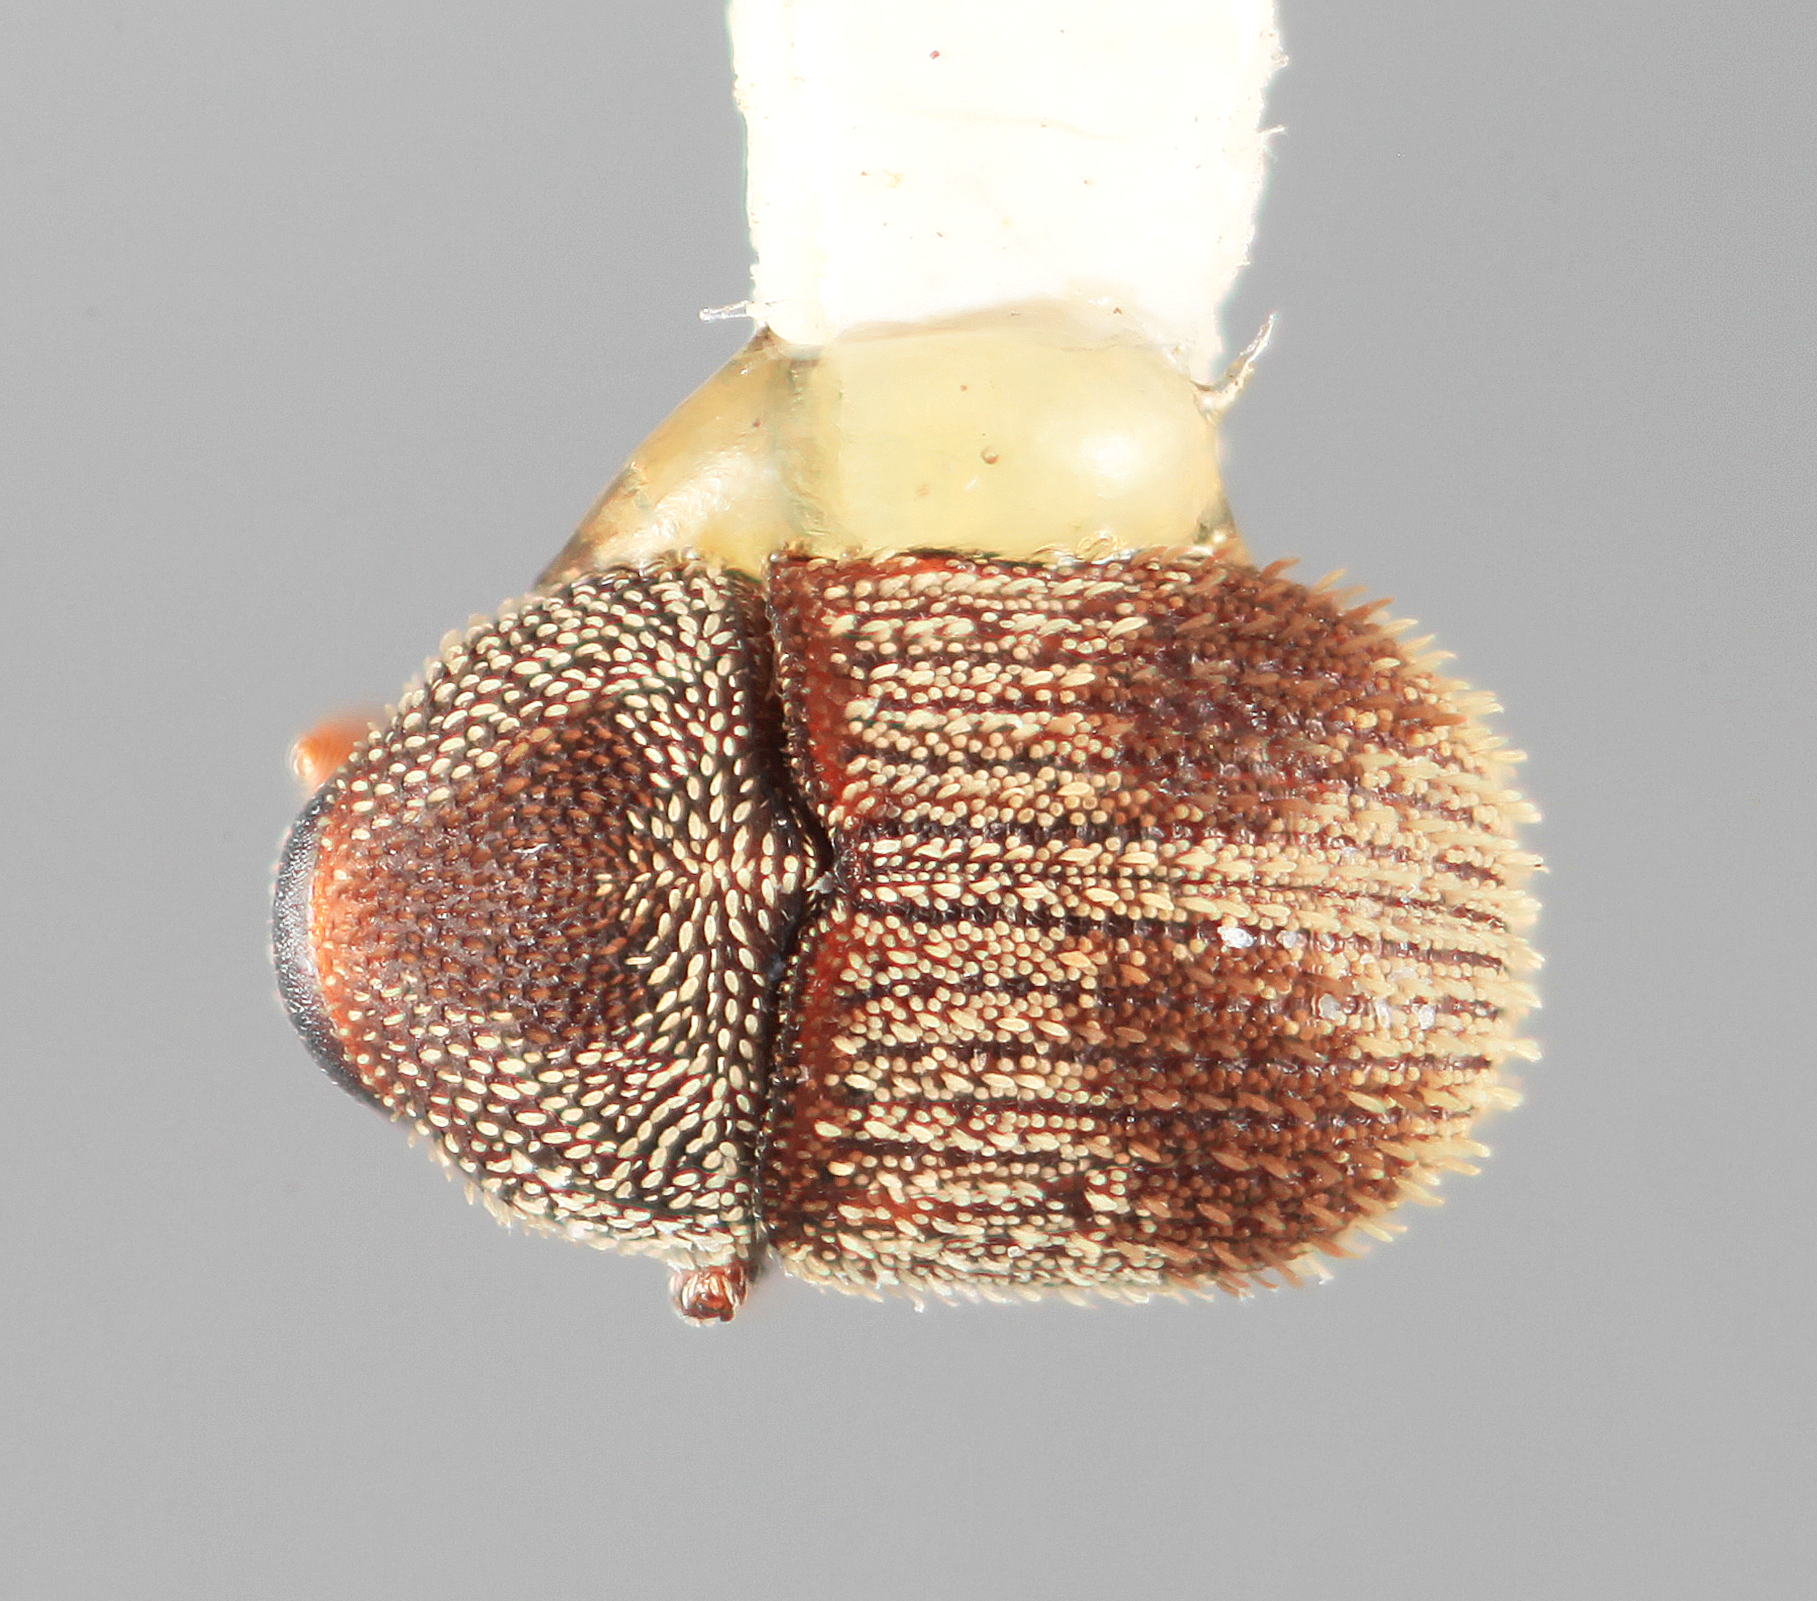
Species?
Chramesus bicolor
